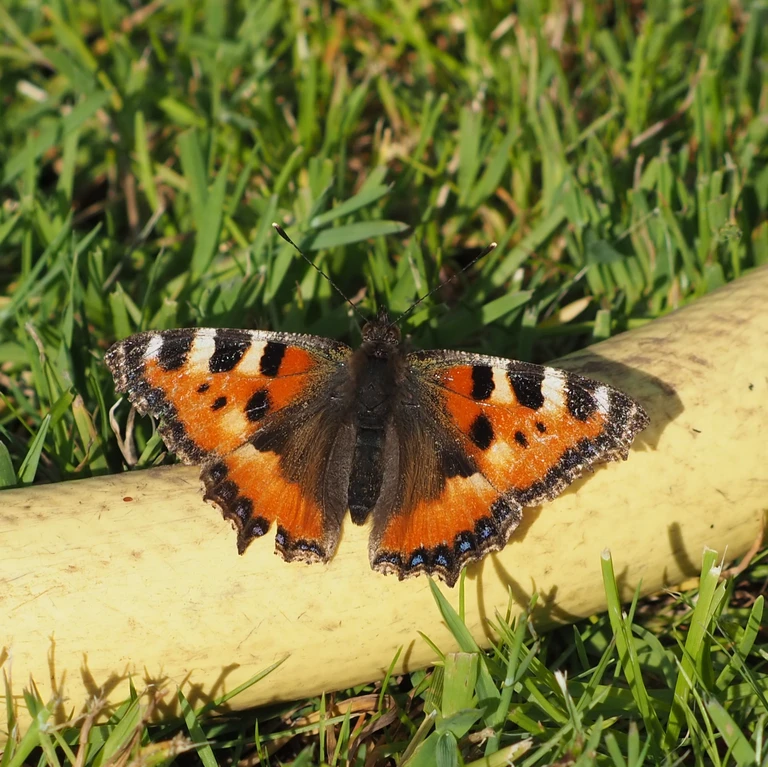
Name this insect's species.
Aglais urticae
